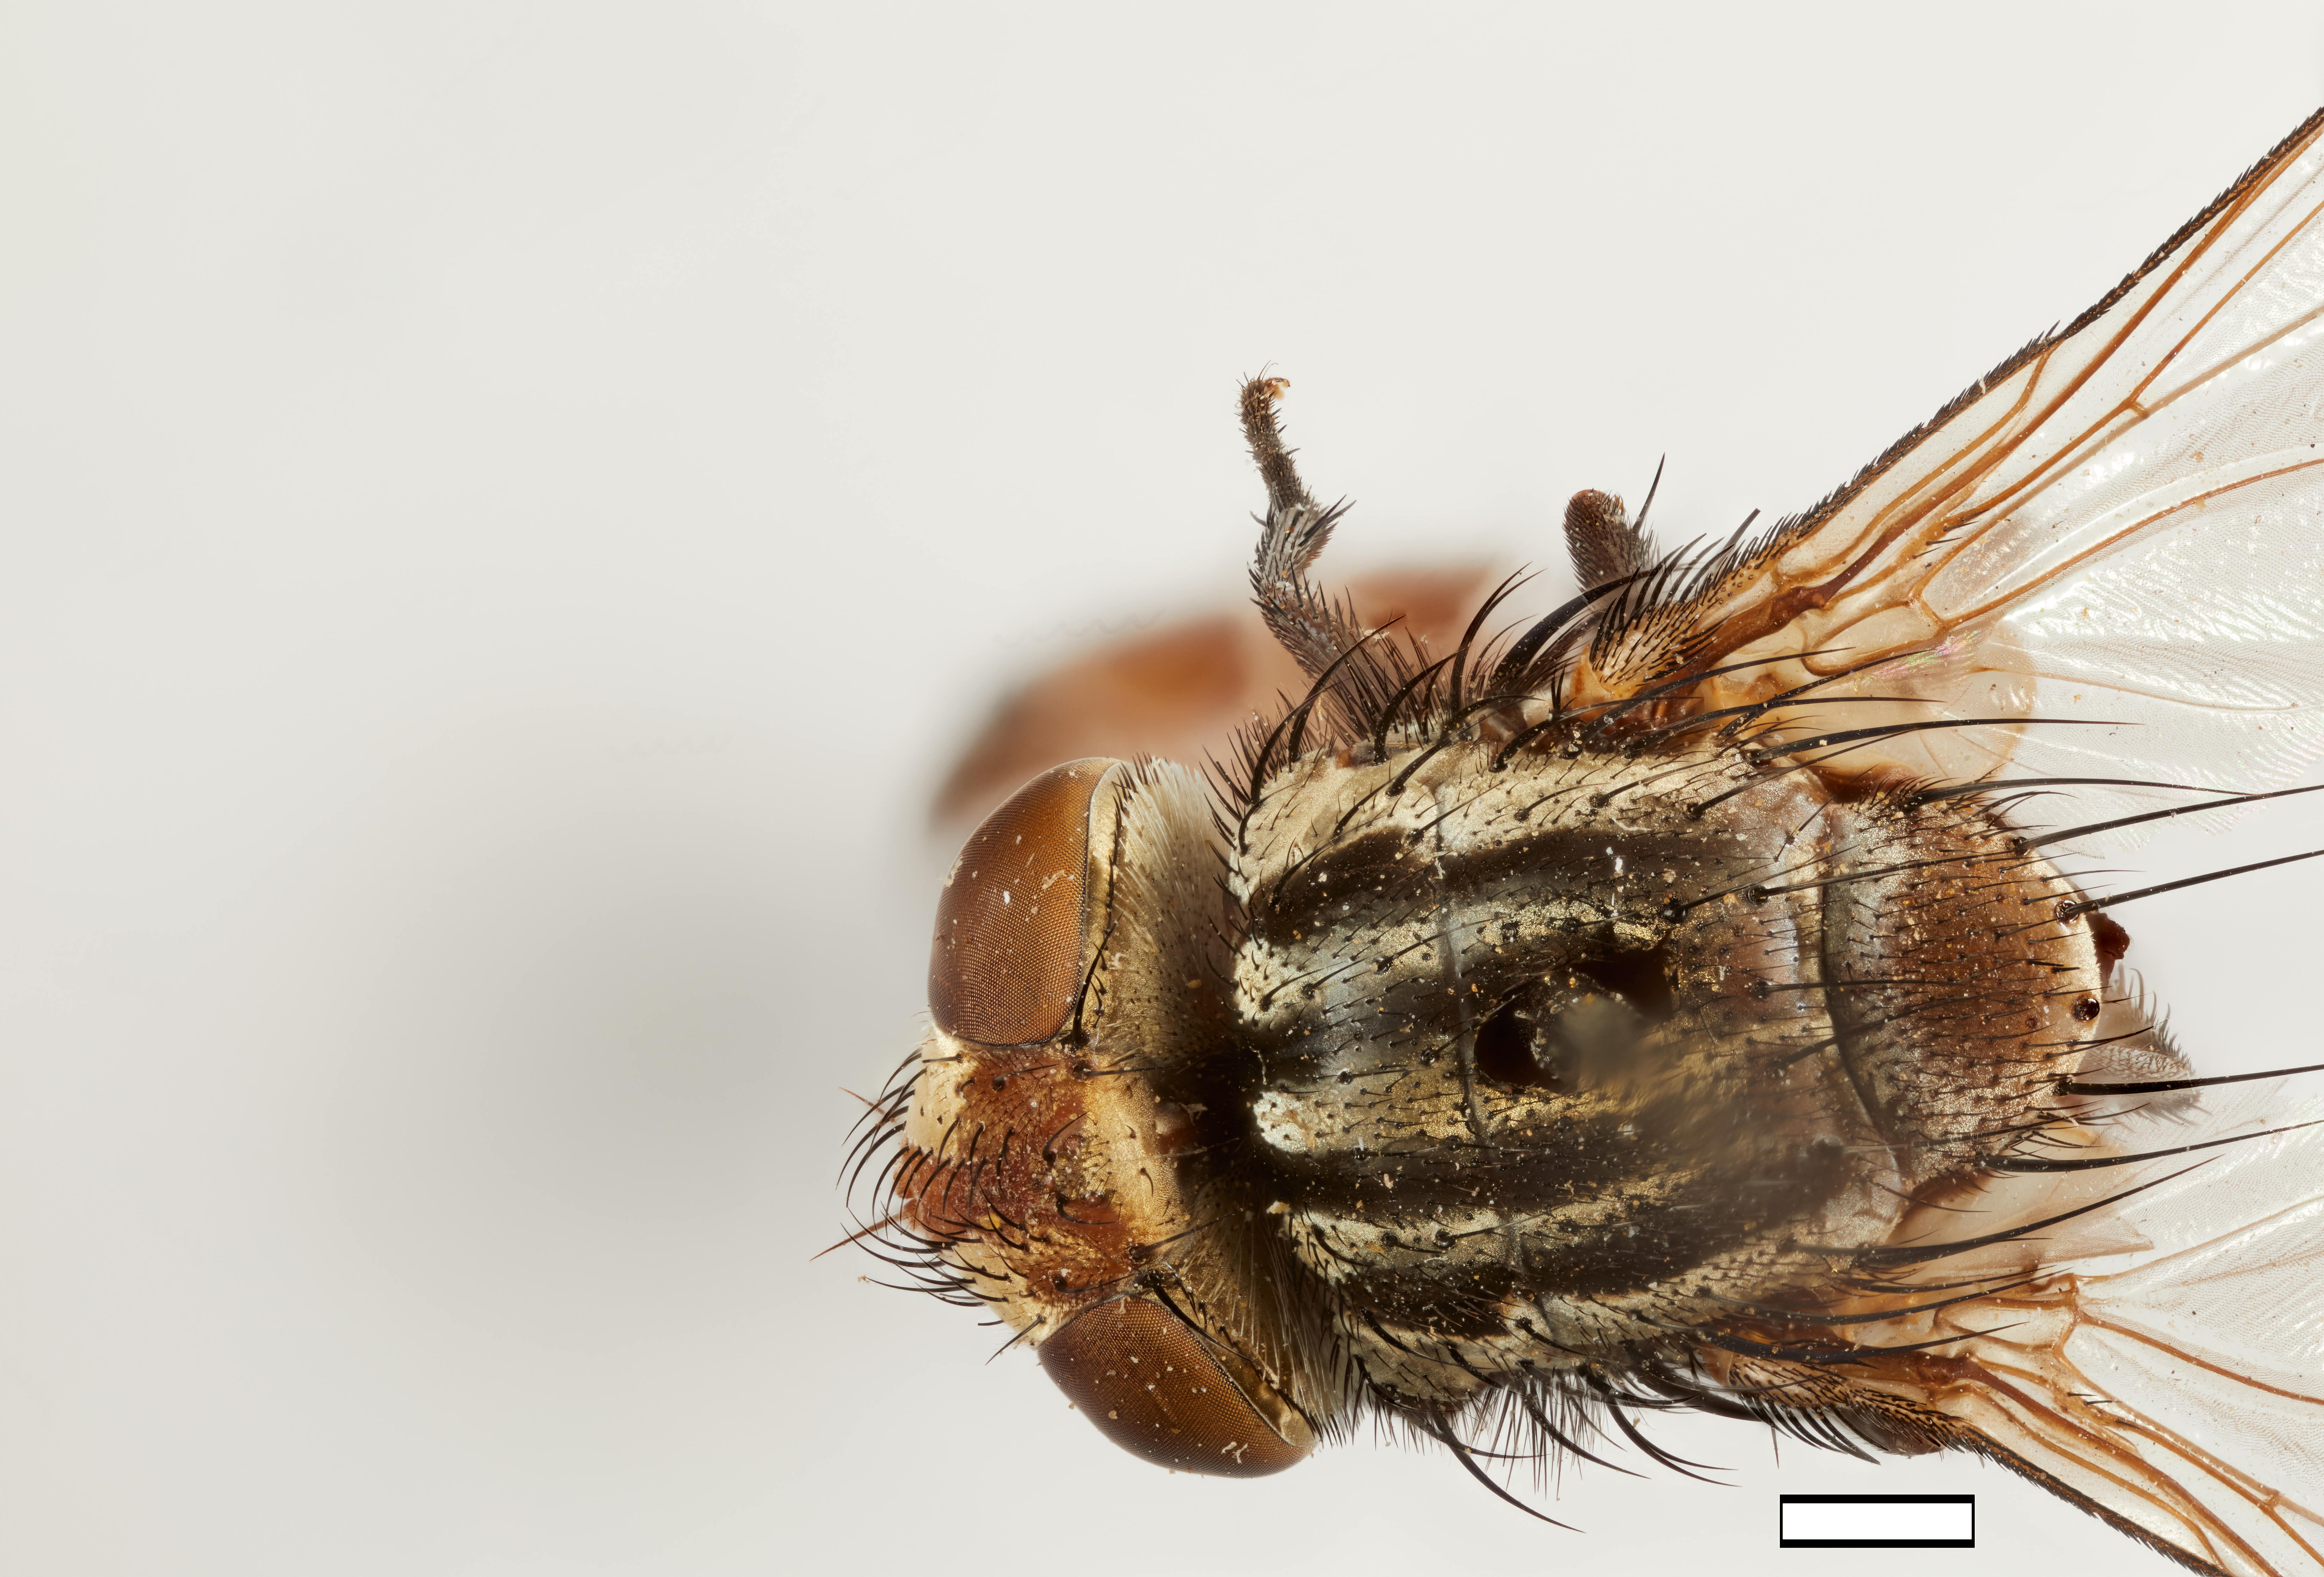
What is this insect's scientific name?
Phasiatacta elongata
